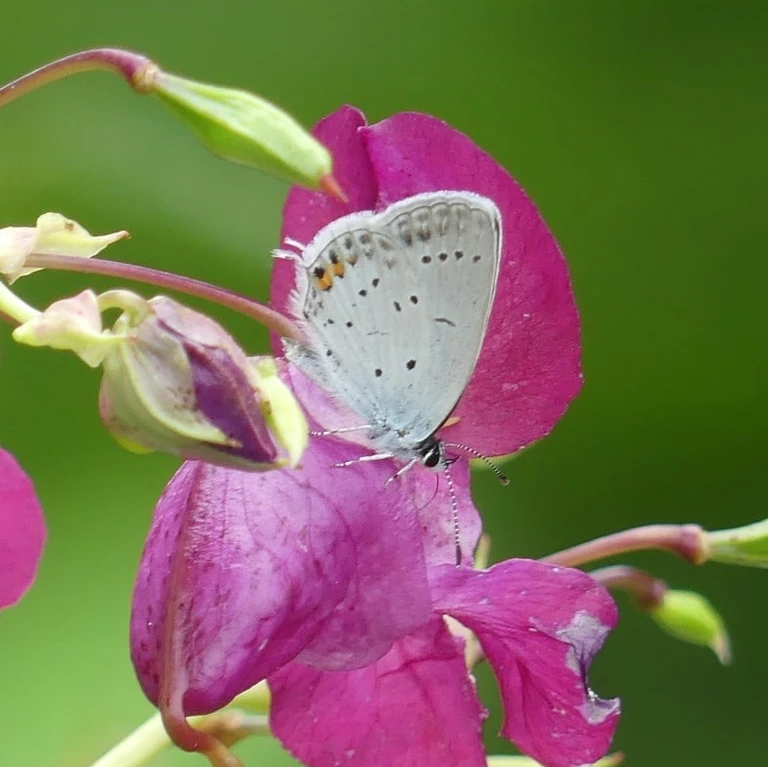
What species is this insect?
Cupido argiades (also Elkalyce argiades)
